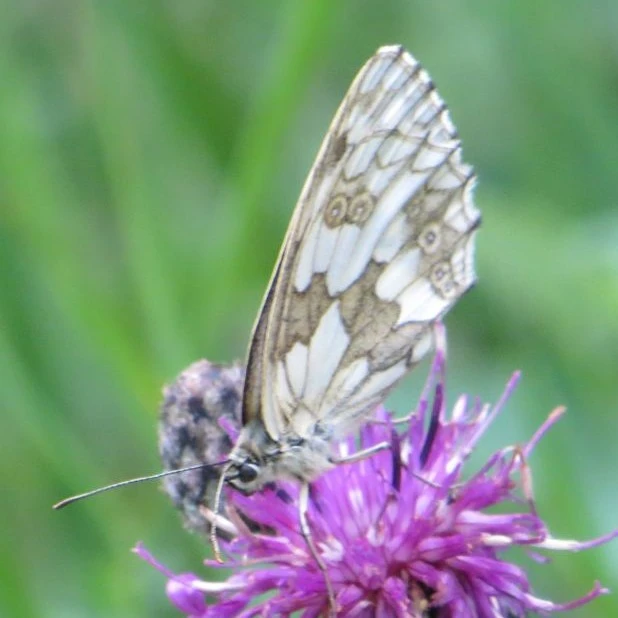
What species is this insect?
Melanargia galathea
